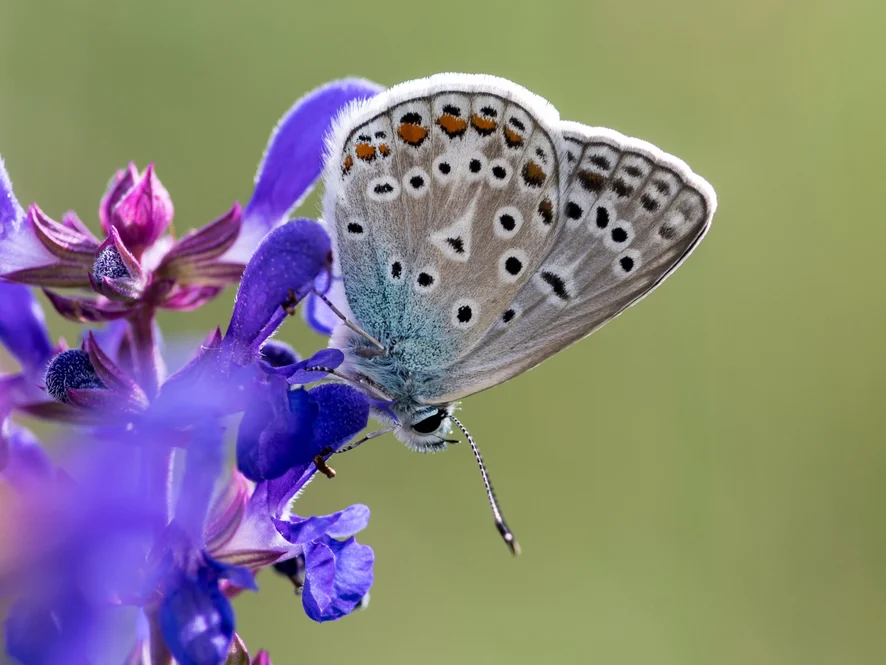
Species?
Polyommatus icarus
